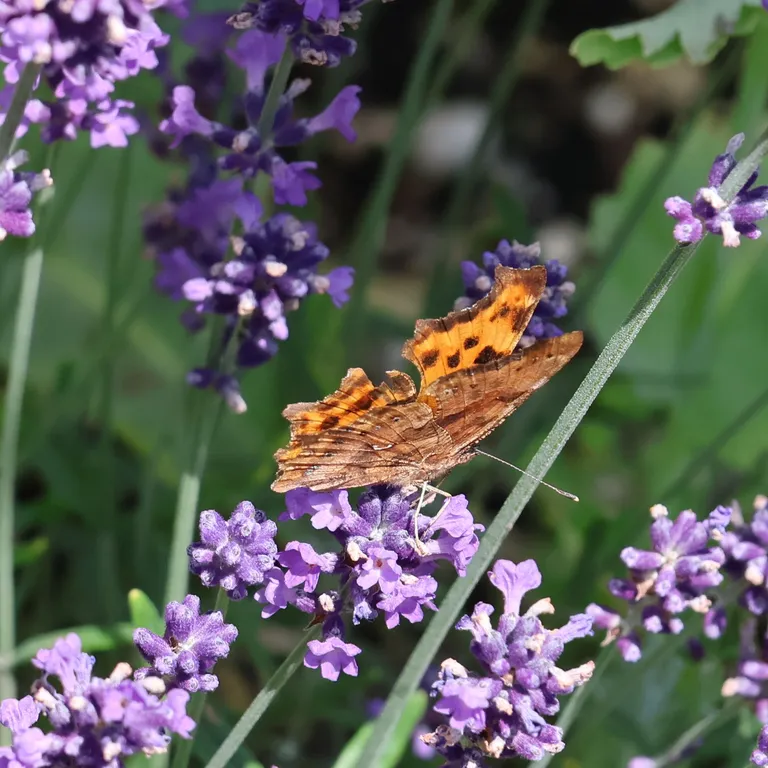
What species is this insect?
Polygonia c-album
